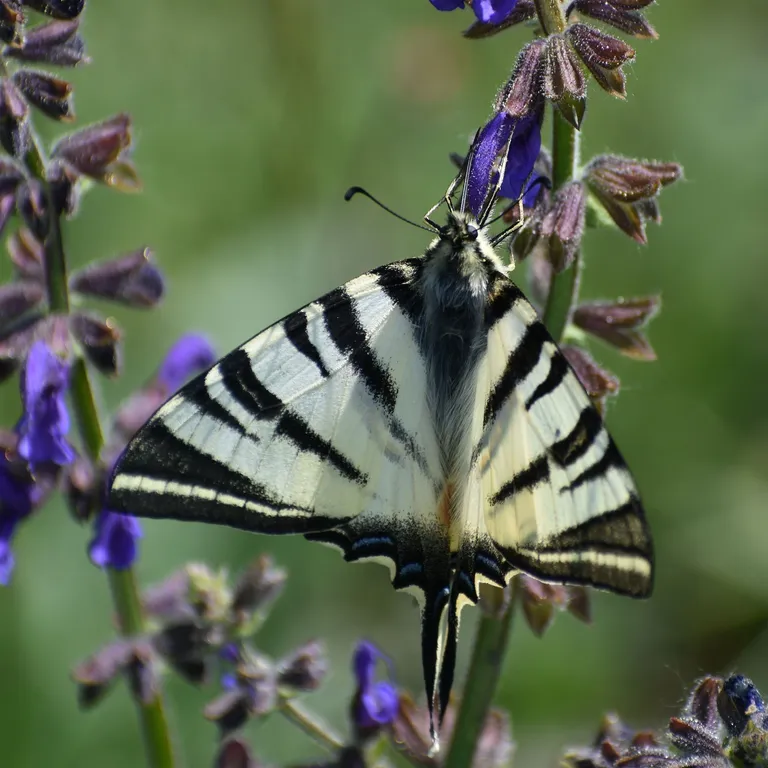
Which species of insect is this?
Iphiclides podalirius
